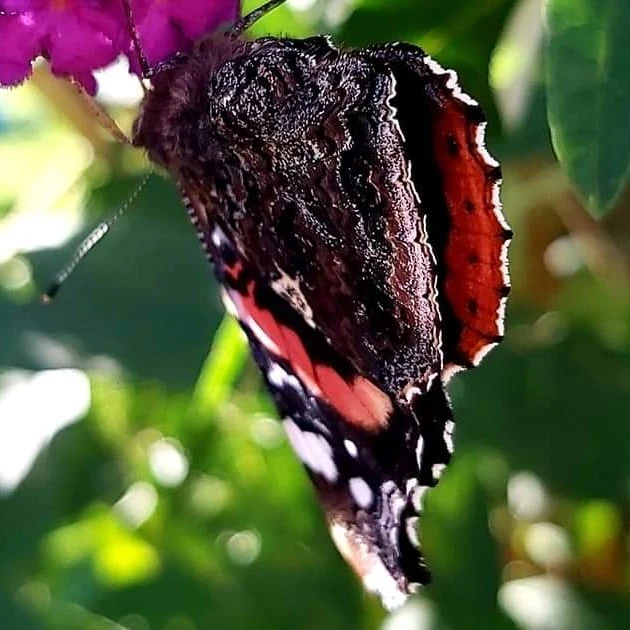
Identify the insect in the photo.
Vanessa atalanta
